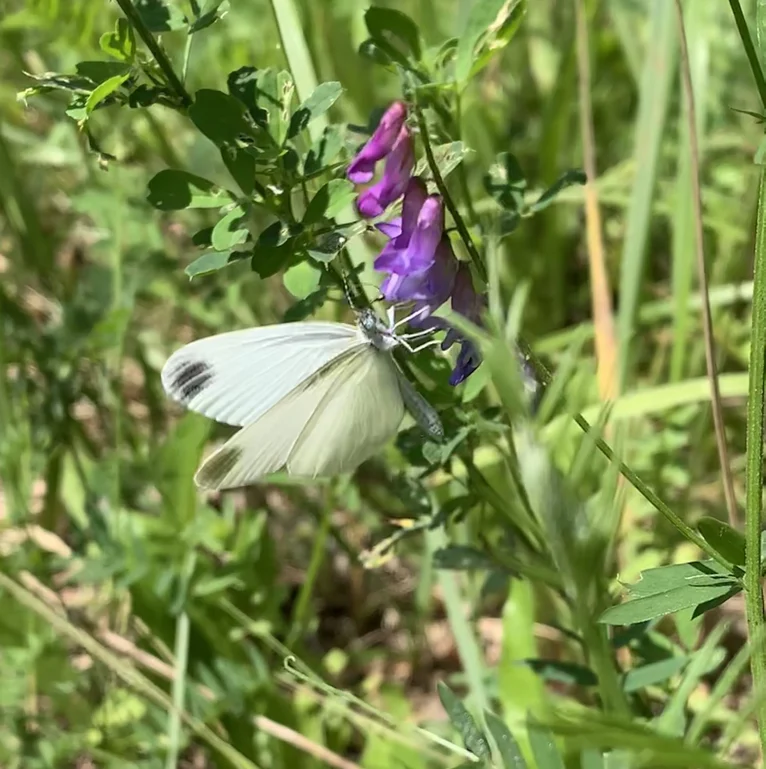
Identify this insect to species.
Leptidea sinapis/juvernica
